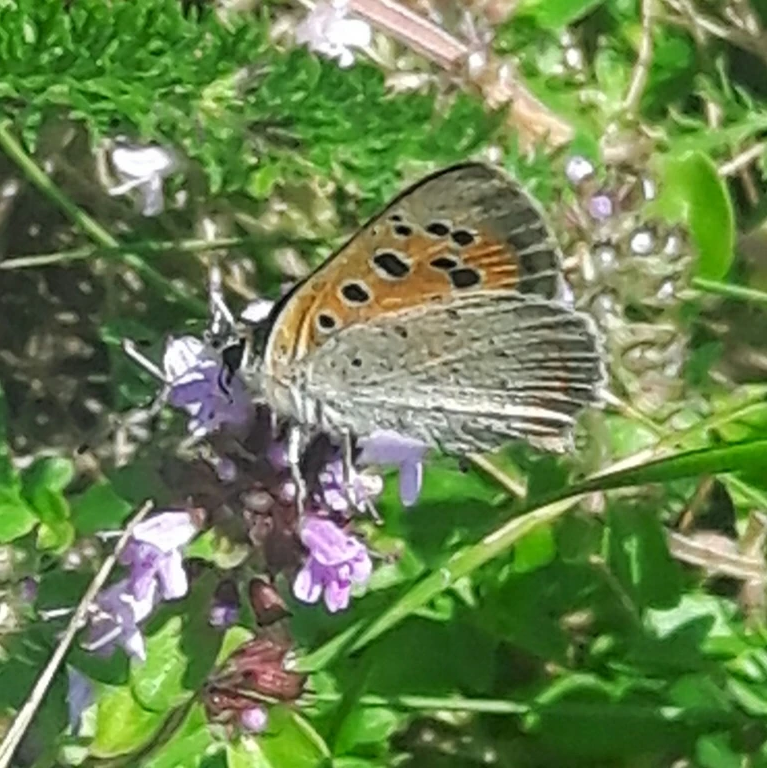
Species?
Lycaena phlaeas
